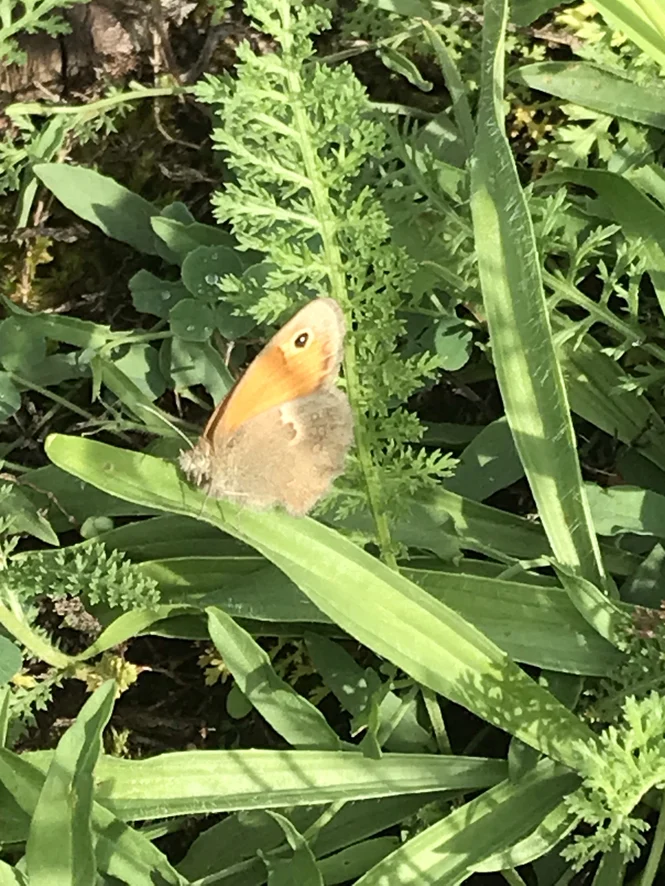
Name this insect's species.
Coenonympha pamphilus
